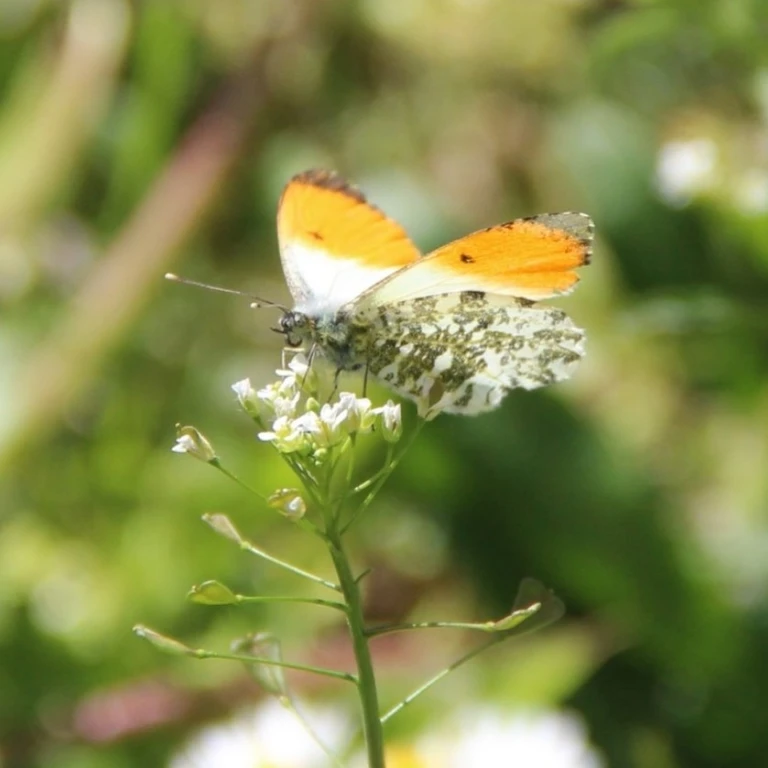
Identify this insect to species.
Anthocharis cardamines
